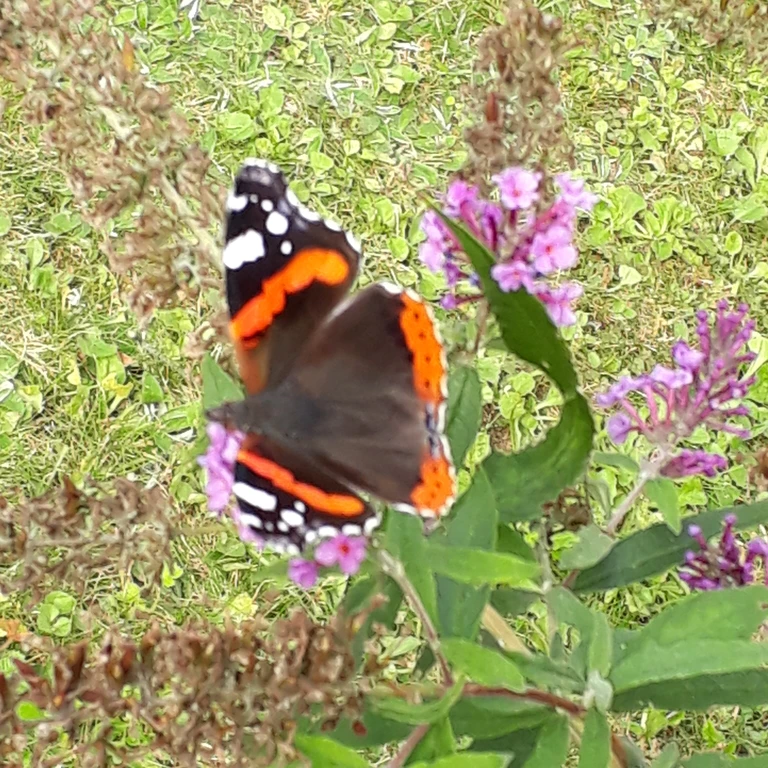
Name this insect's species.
Vanessa atalanta
